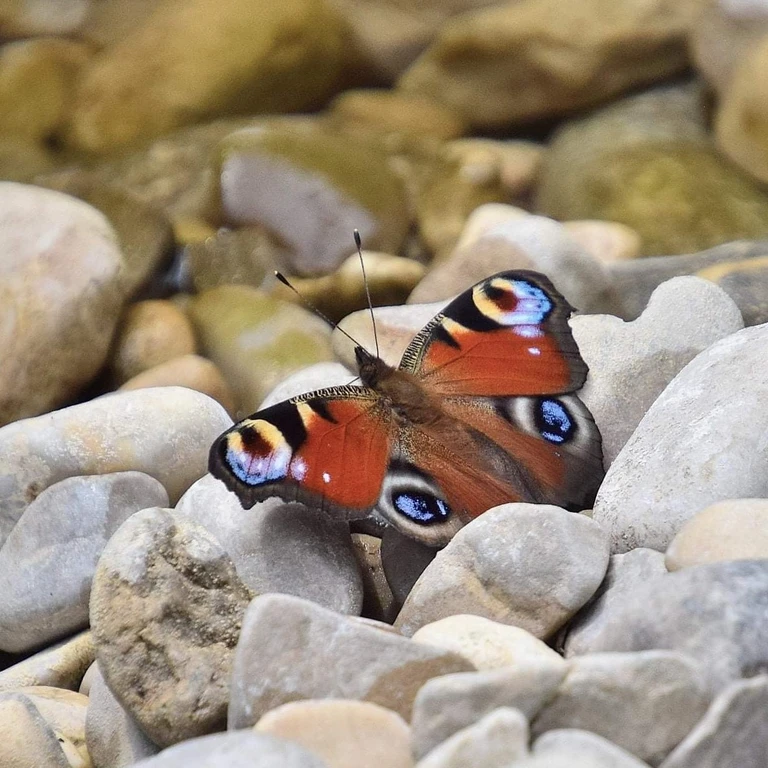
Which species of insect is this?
Aglais io
